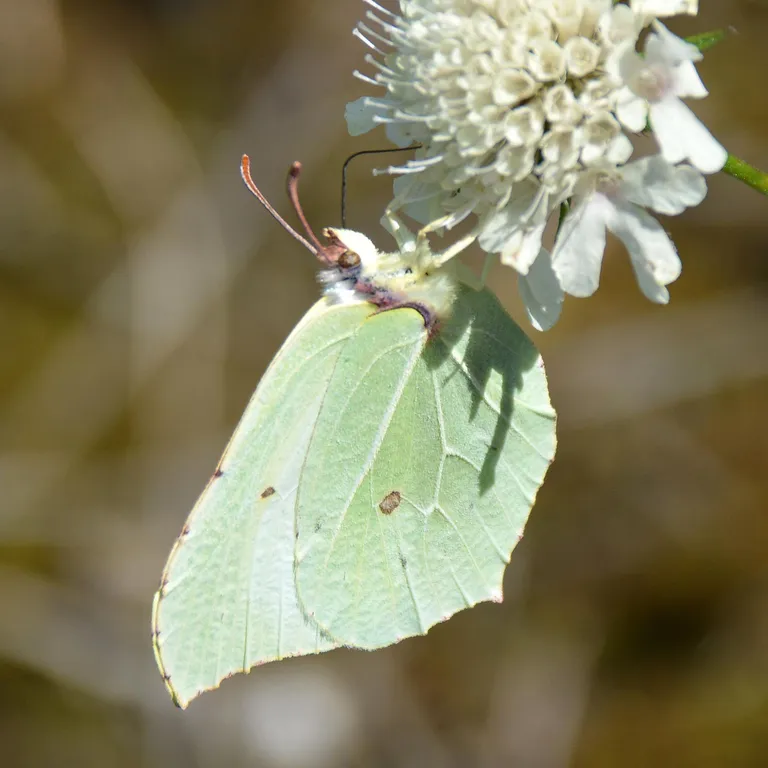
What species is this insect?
Gonepteryx rhamni
